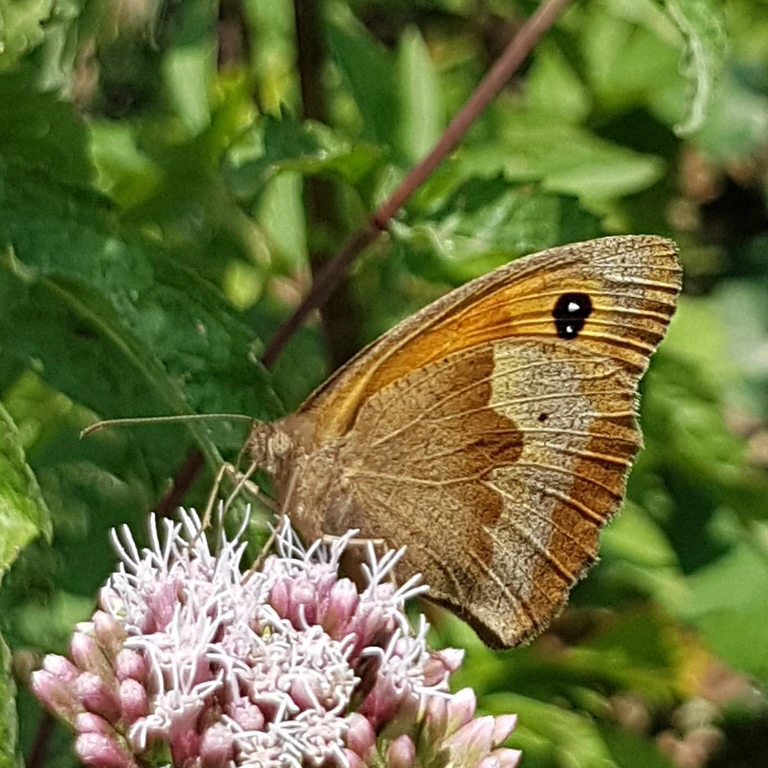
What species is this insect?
Maniola jurtina
